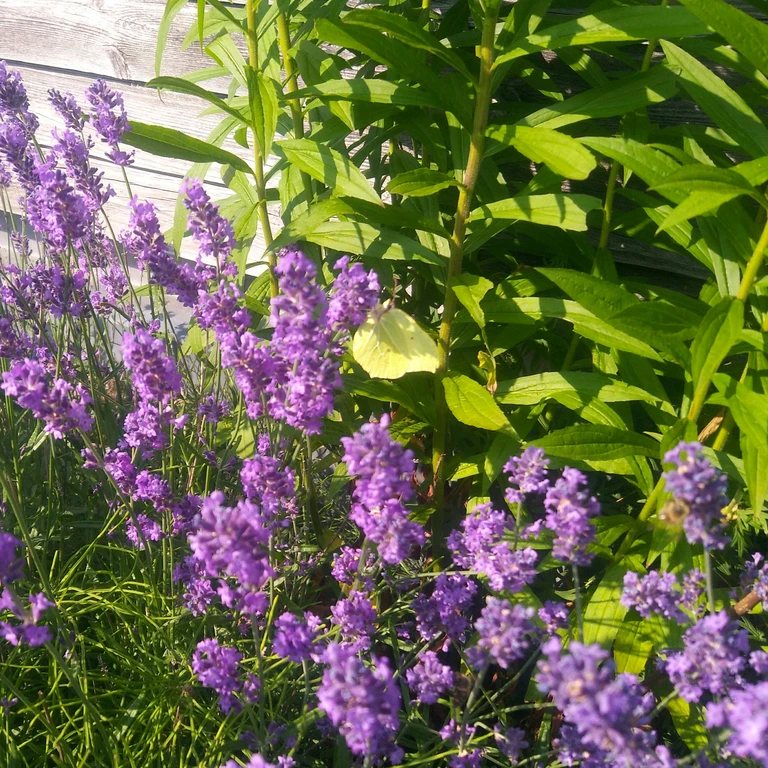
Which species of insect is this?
Gonepteryx rhamni
